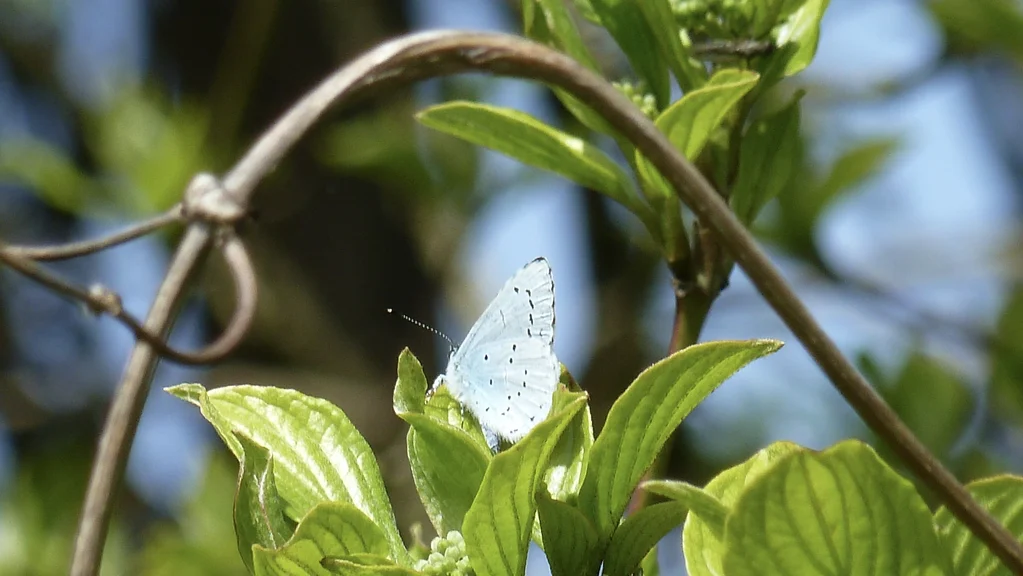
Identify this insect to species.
Celastrina argiolus
